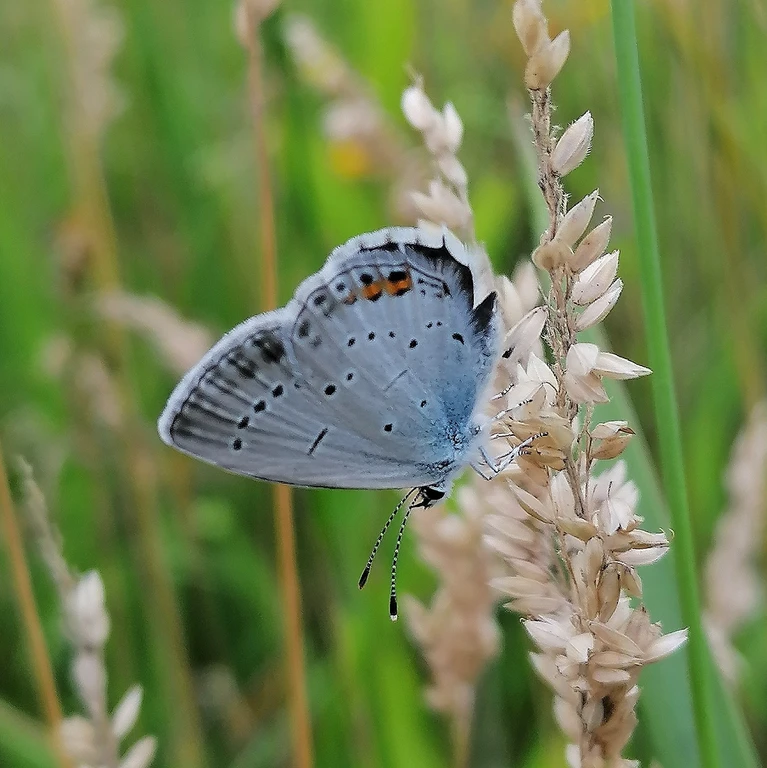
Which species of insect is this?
Cupido argiades (also Elkalyce argiades)
